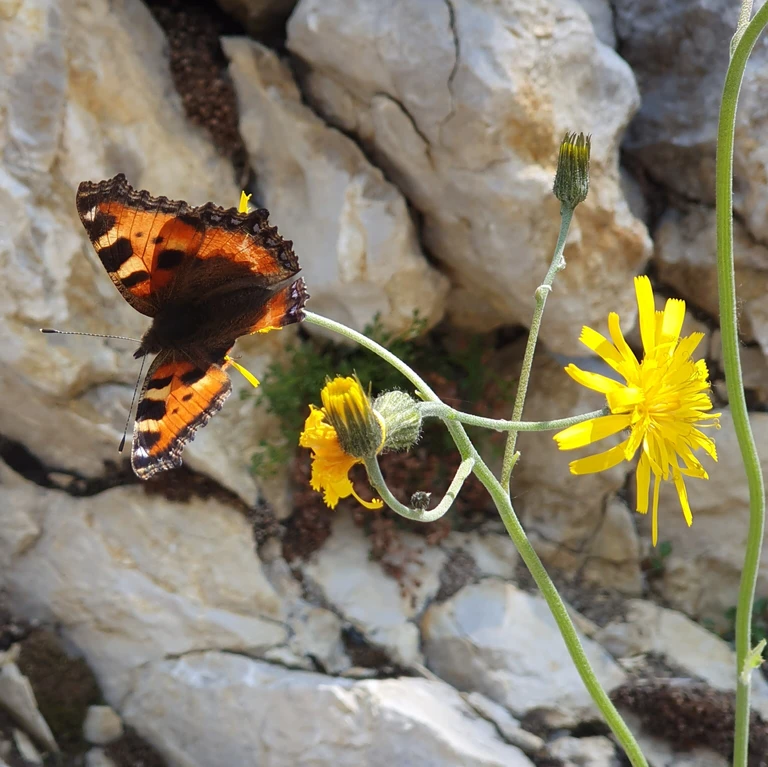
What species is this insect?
Aglais urticae
